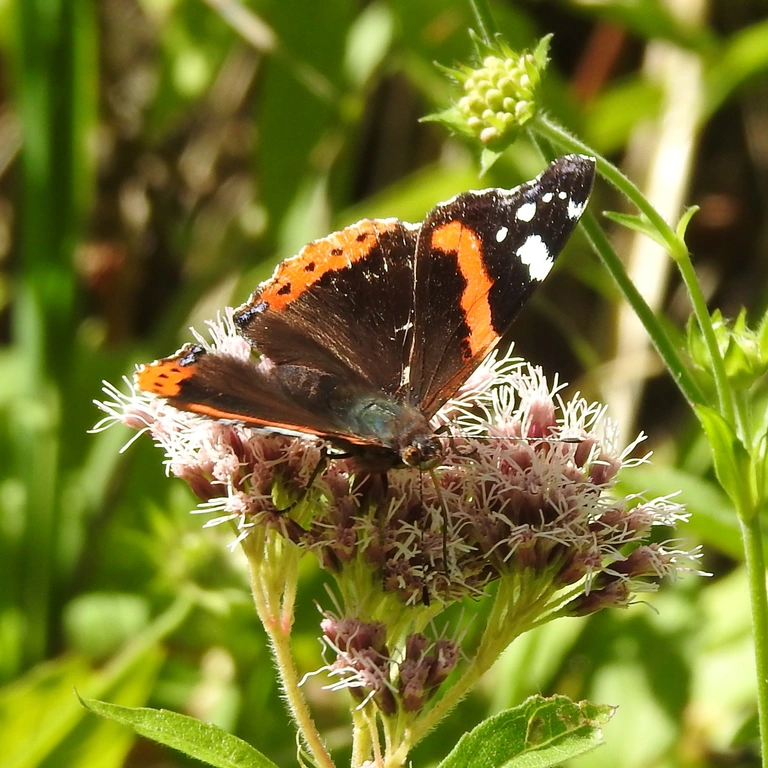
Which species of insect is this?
Vanessa atalanta
